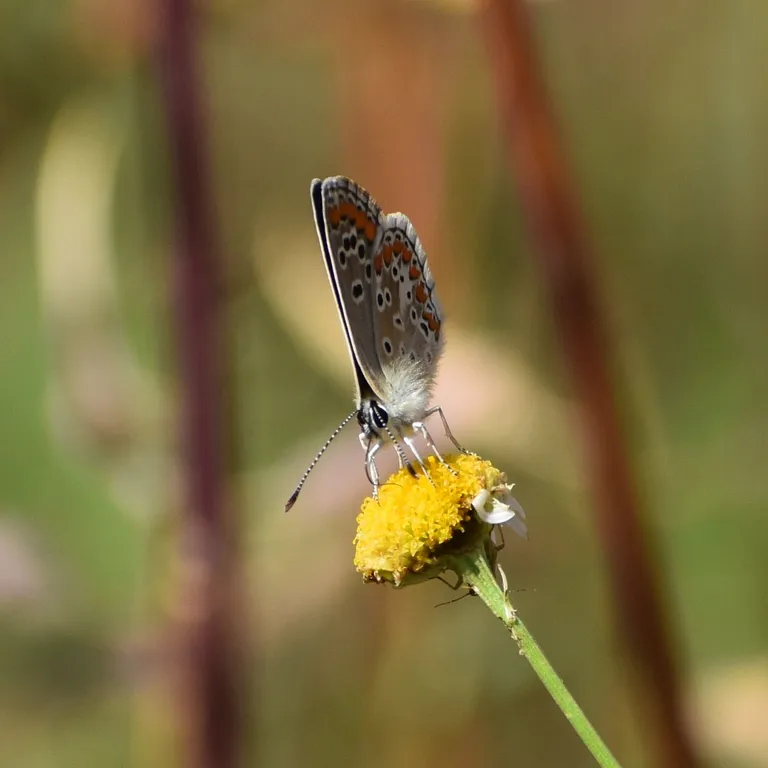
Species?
Aricia agestis/artaxerxes
